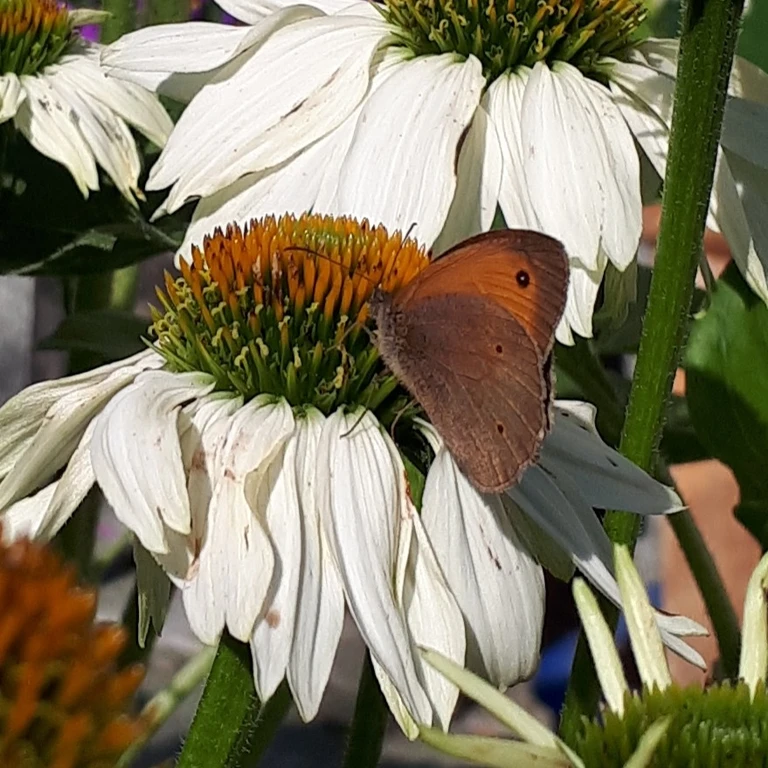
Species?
Maniola jurtina
